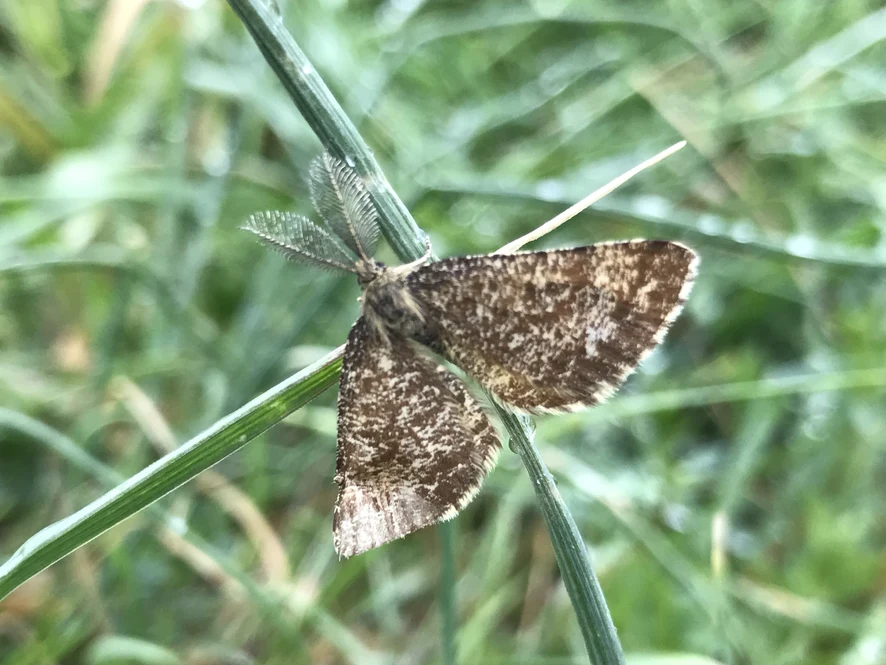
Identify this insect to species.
Ematurga atomaria
